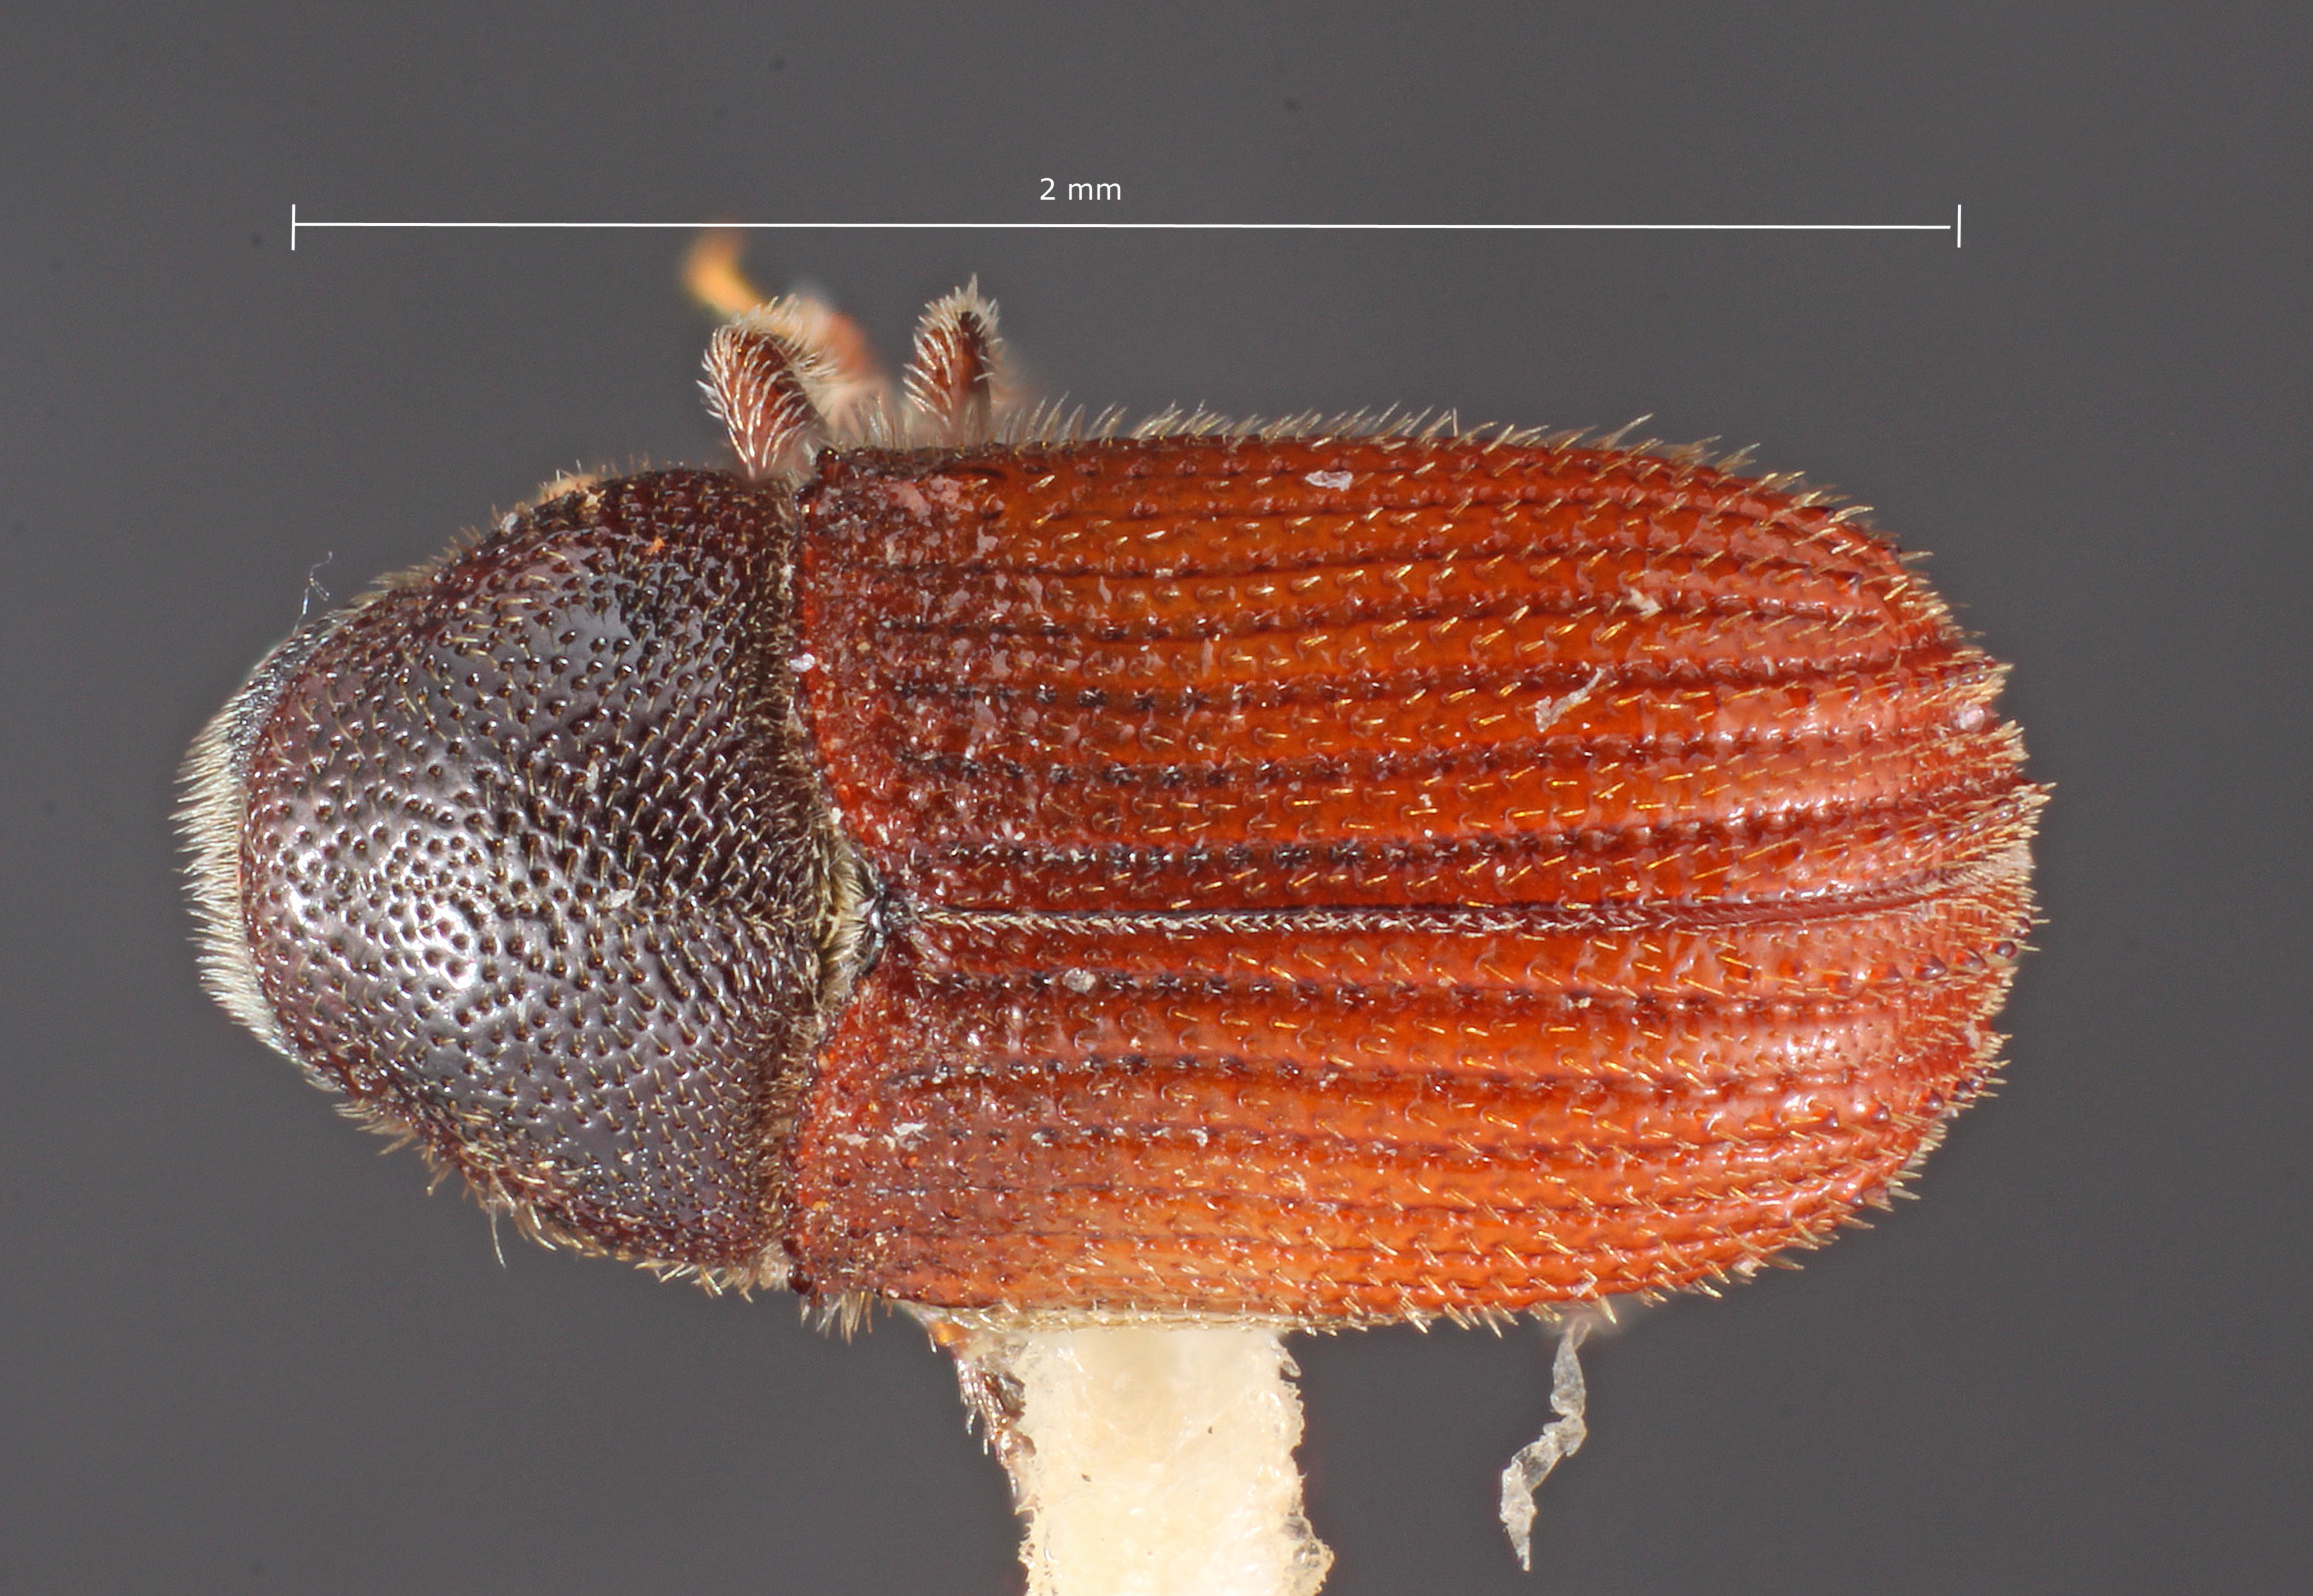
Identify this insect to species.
Phloeosinus chamberlini
